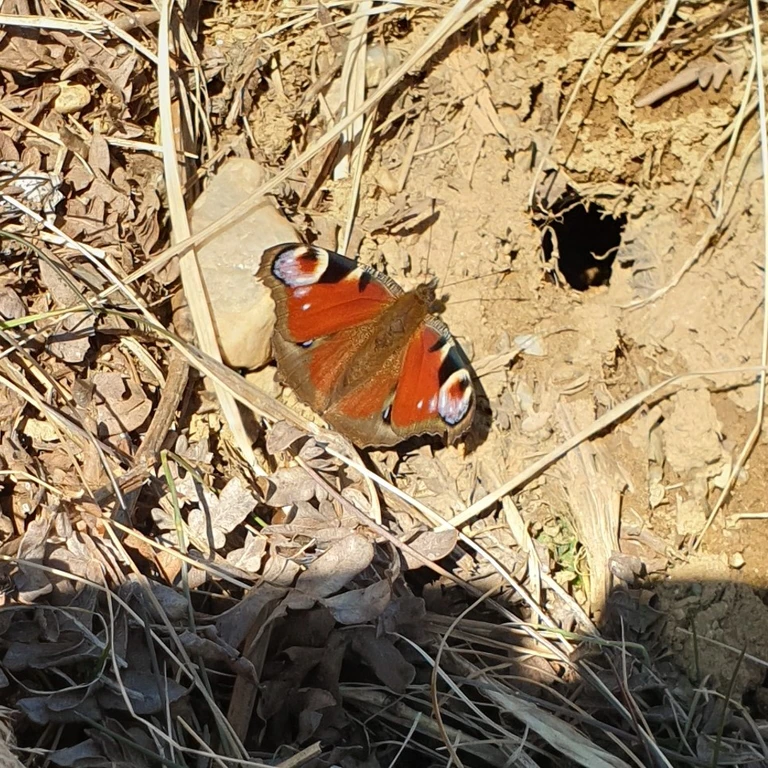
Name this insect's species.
Aglais io
